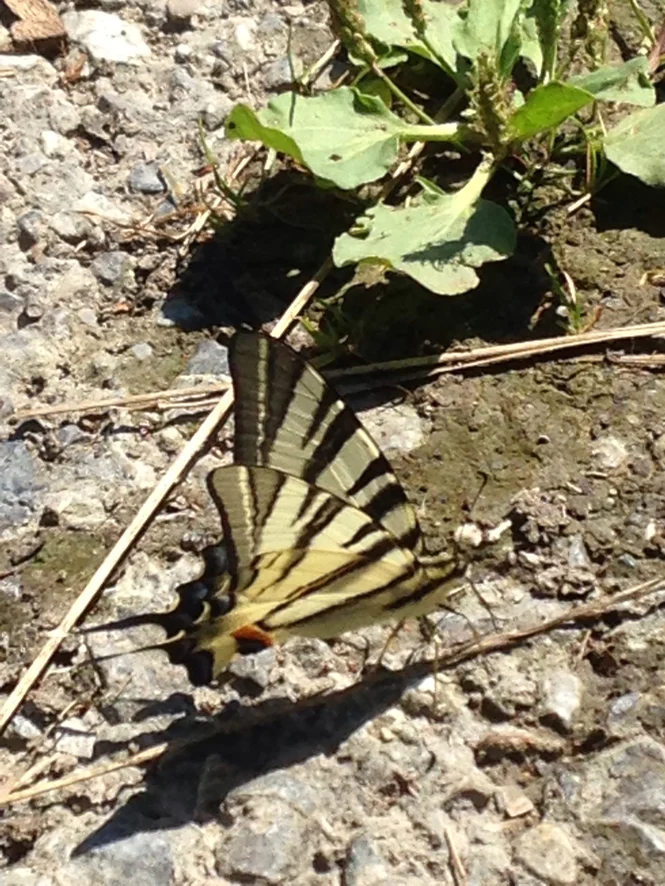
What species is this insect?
Iphiclides podalirius
